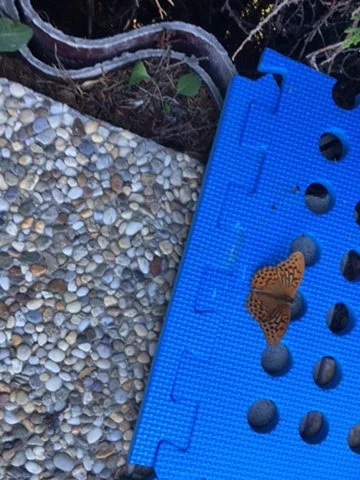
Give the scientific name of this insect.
Argynnis paphia
